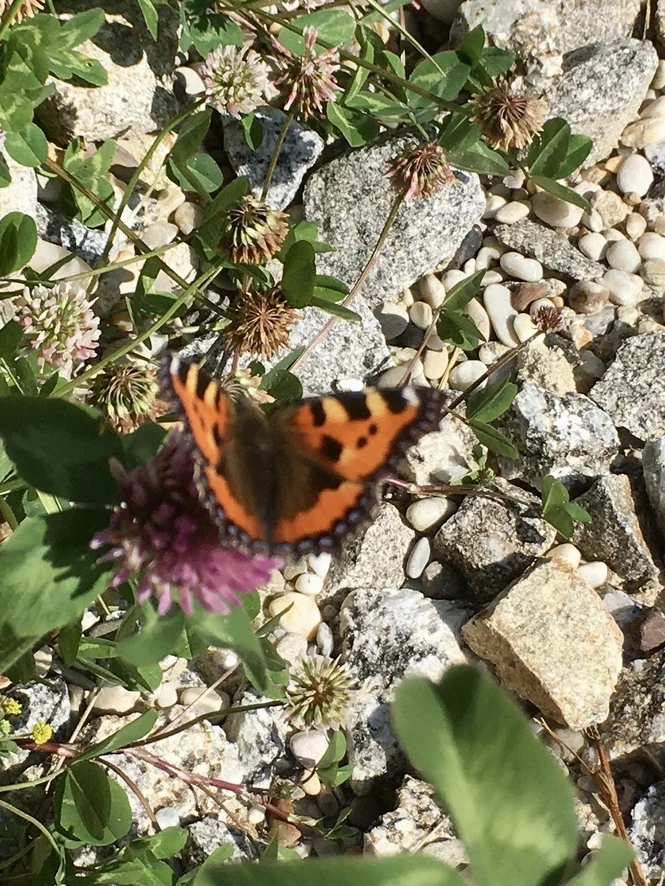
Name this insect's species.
Aglais urticae
